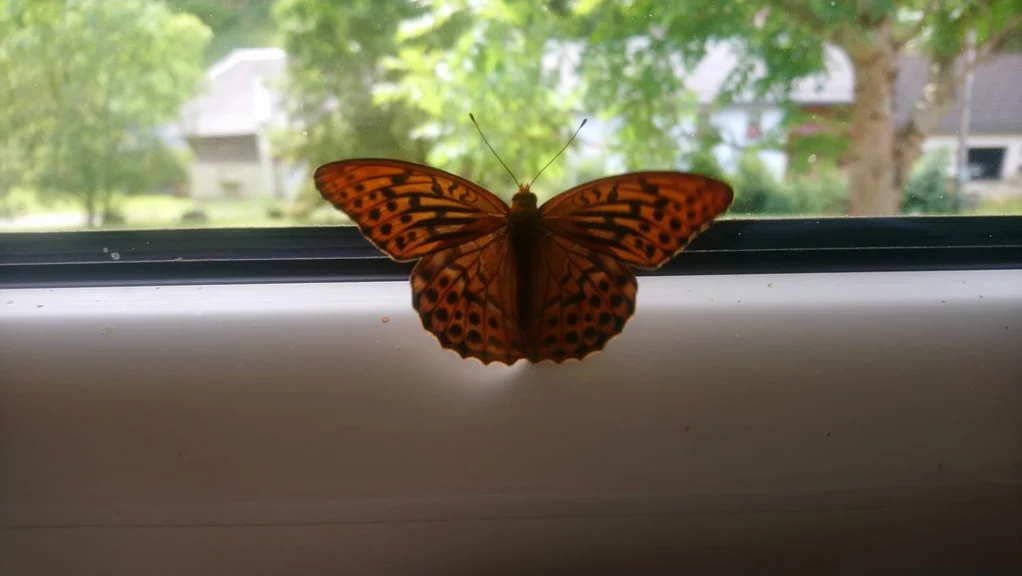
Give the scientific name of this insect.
Argynnis paphia
